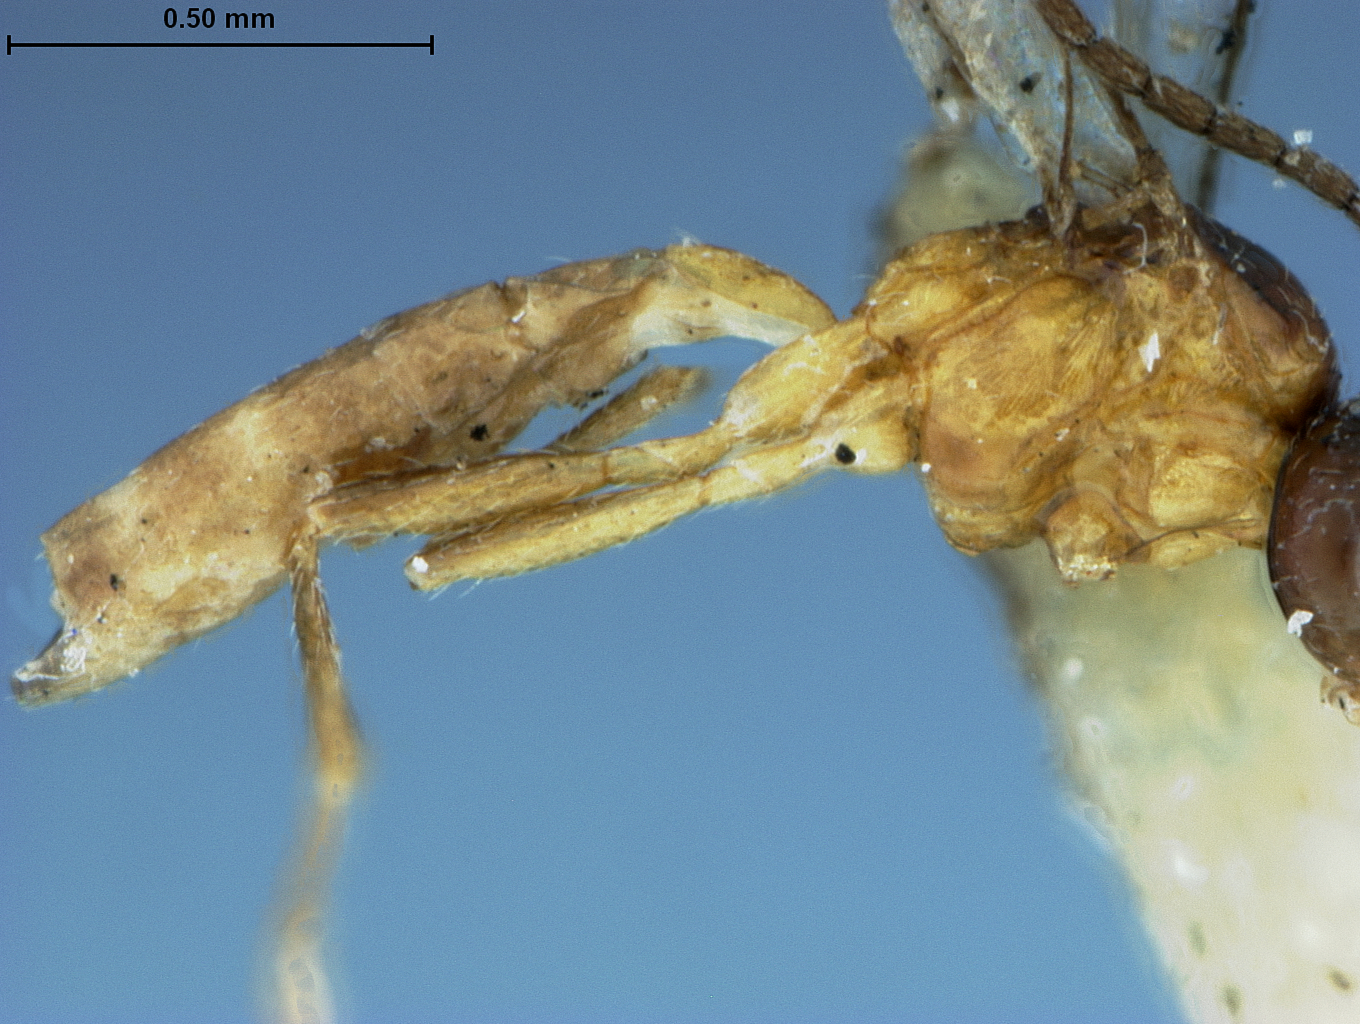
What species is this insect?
Aphidius pallidus
